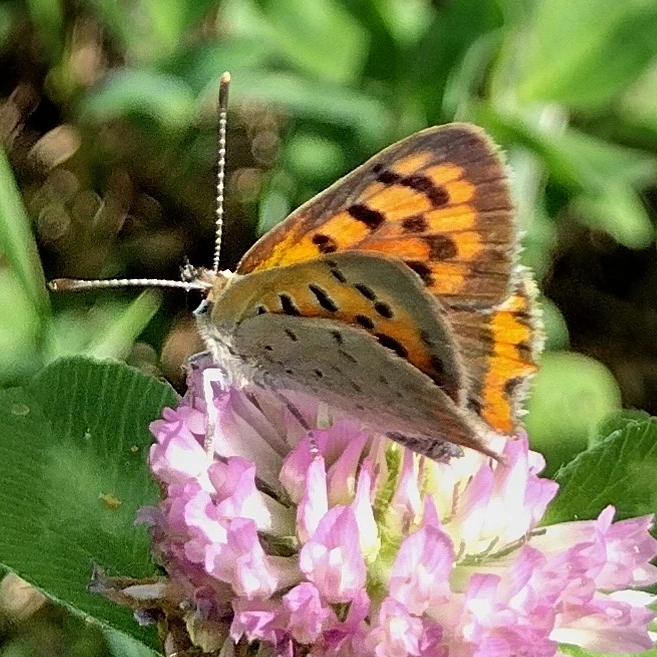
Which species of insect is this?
Lycaena phlaeas
